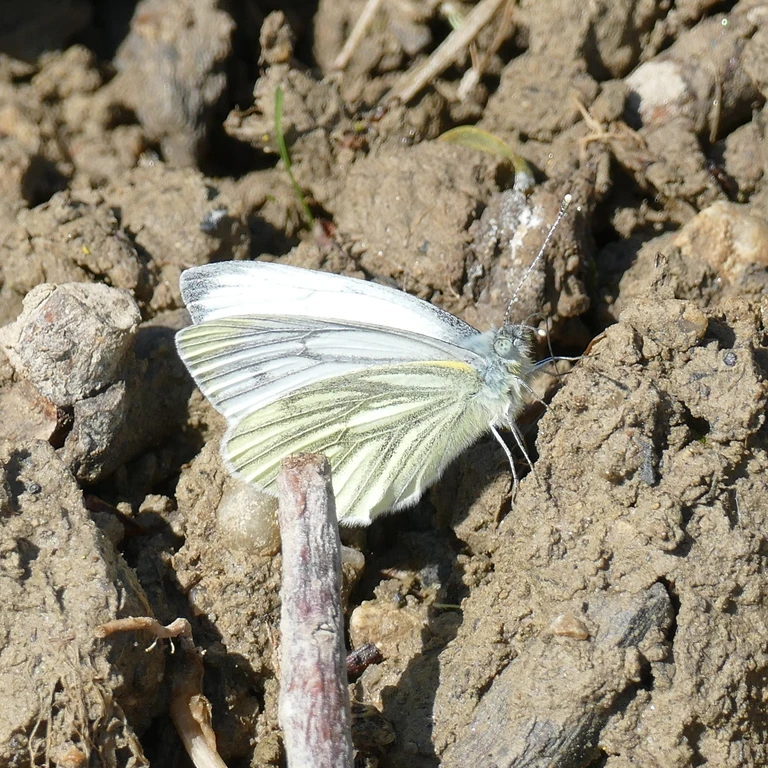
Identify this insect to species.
Pieris napi
